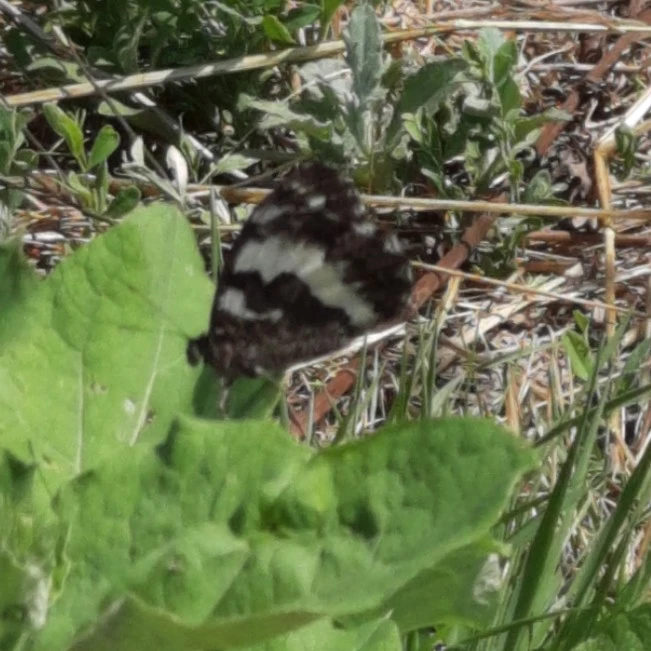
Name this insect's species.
Brintesia circe
